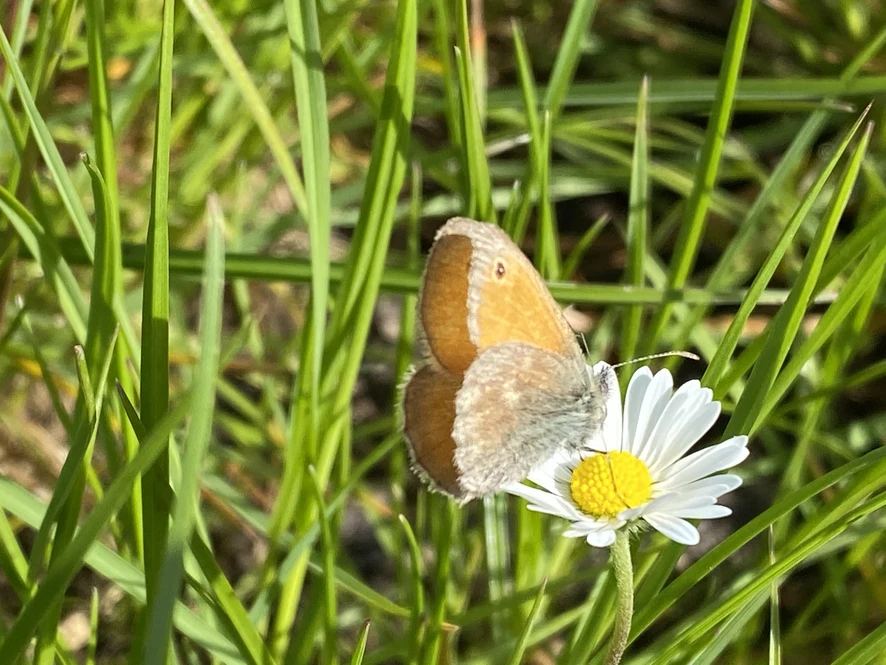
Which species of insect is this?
Coenonympha pamphilus
